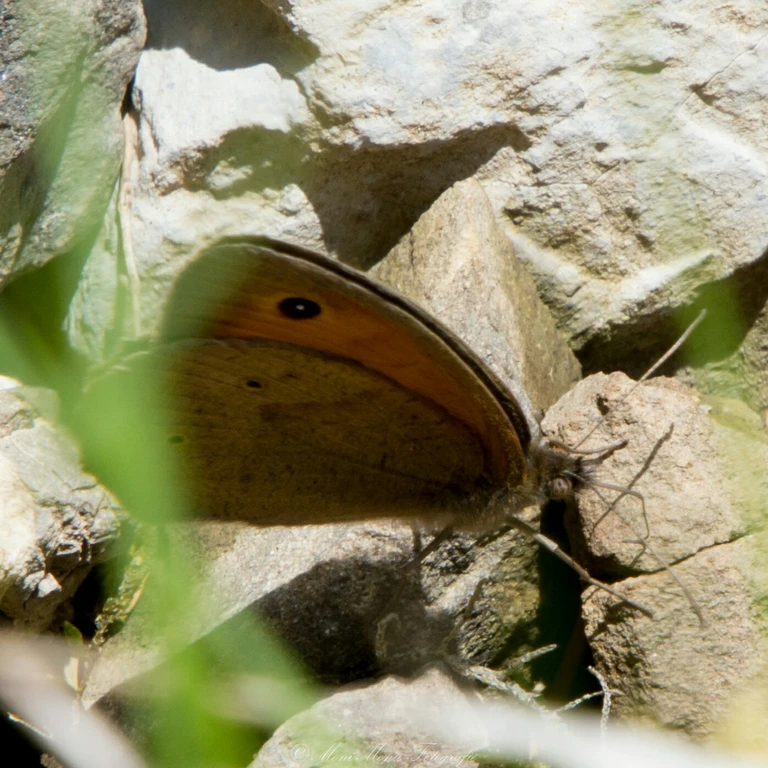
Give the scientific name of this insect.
Maniola jurtina
